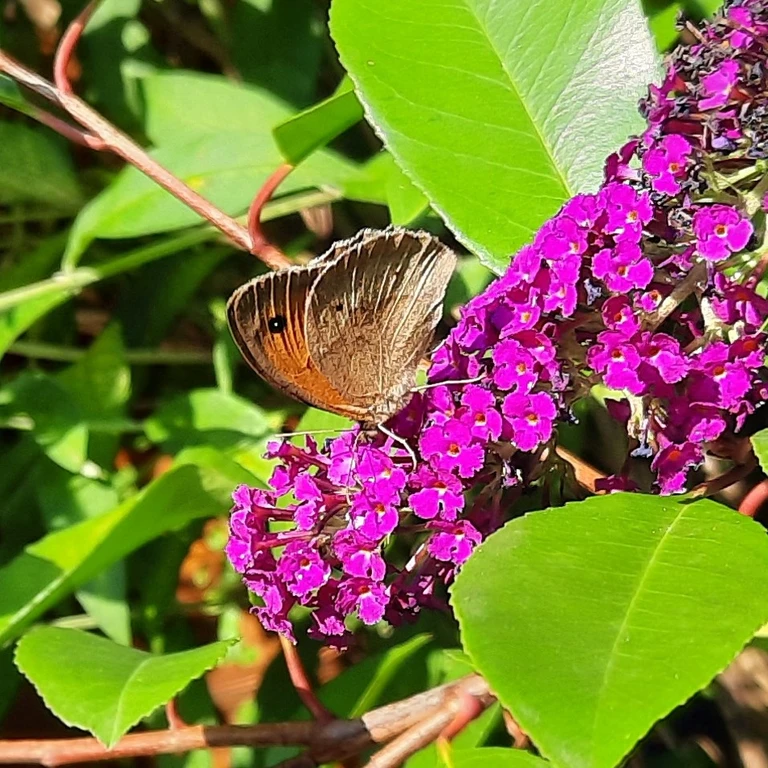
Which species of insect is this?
Maniola jurtina
